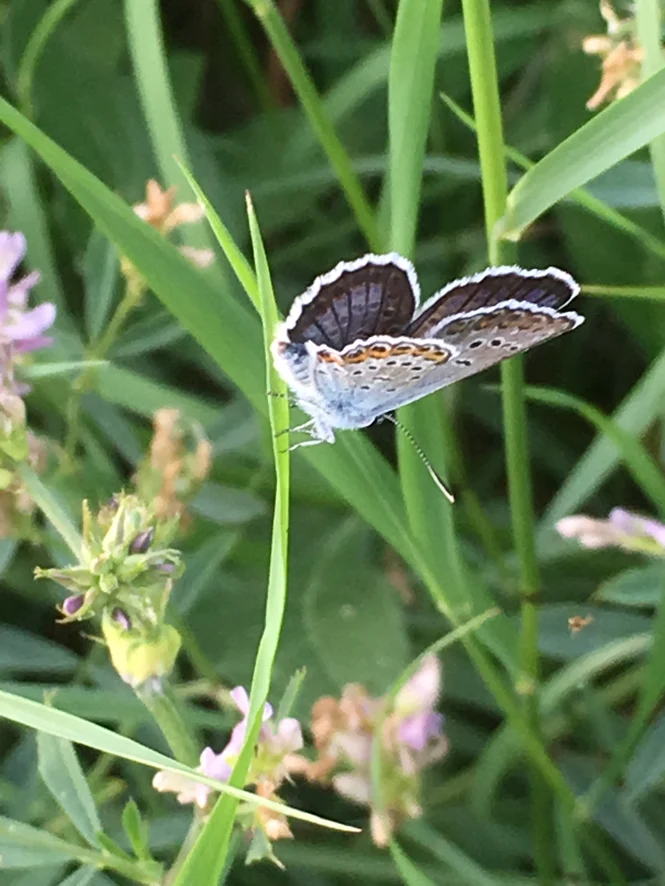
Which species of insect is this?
Plebejus argus
